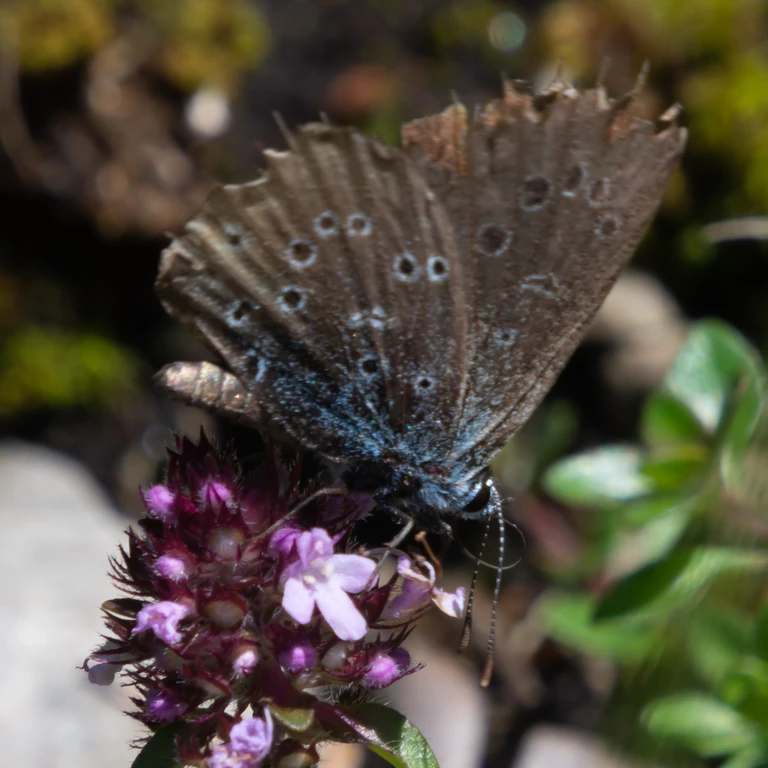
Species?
Phengaris arion (also Maculinea arion)
